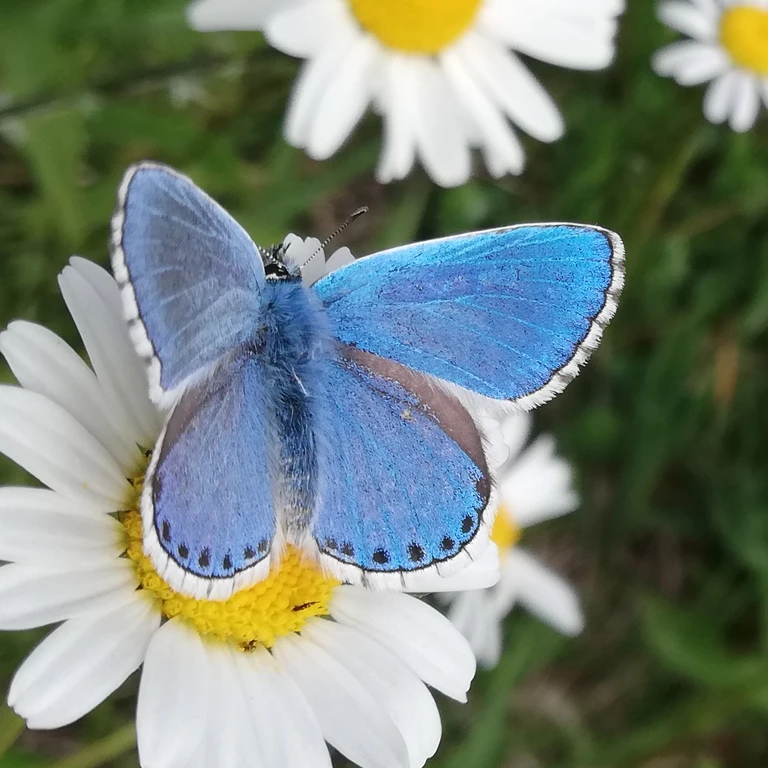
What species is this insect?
Lysandra bellargus
